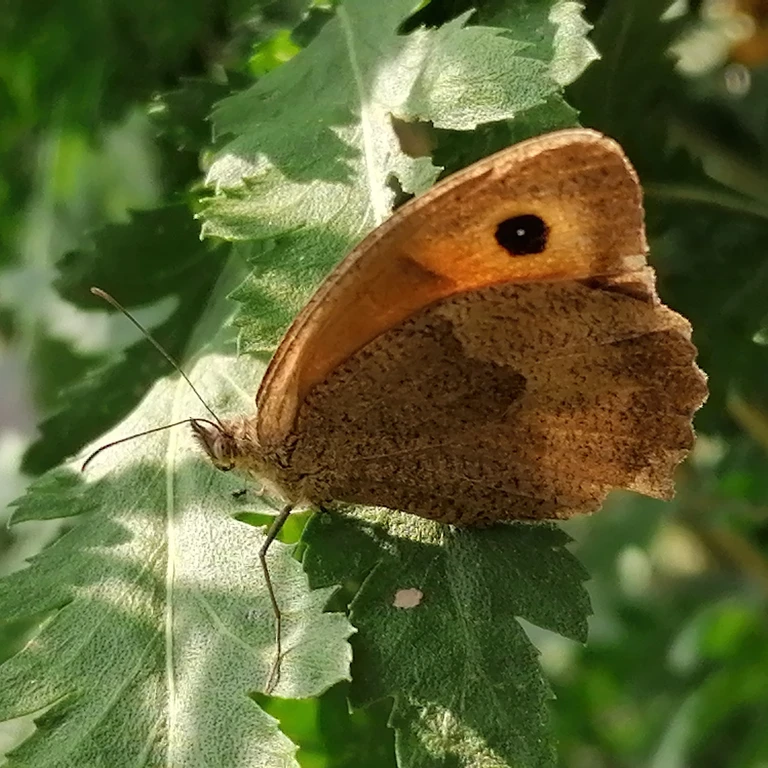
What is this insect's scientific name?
Maniola jurtina
